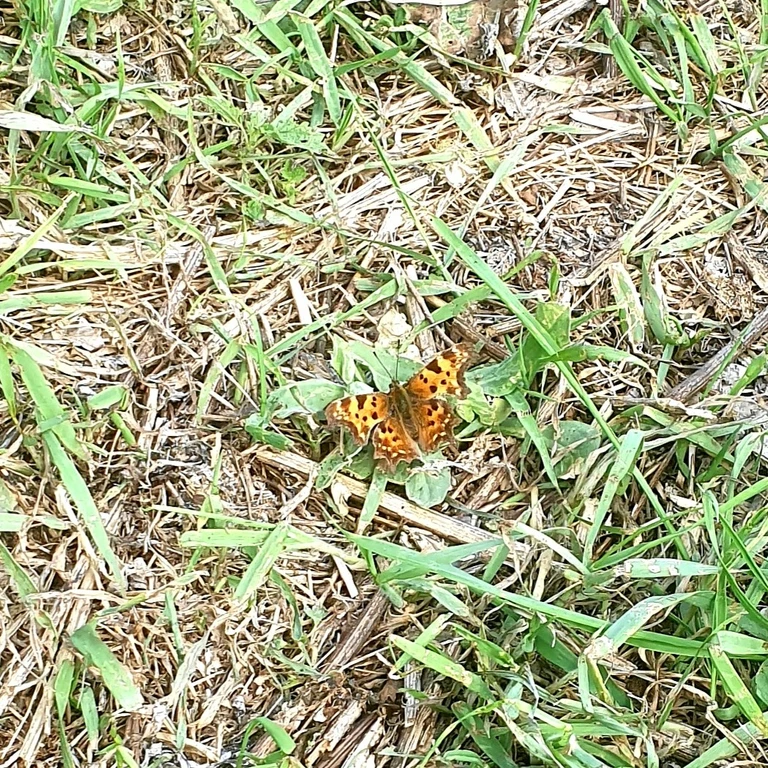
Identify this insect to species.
Polygonia c-album
